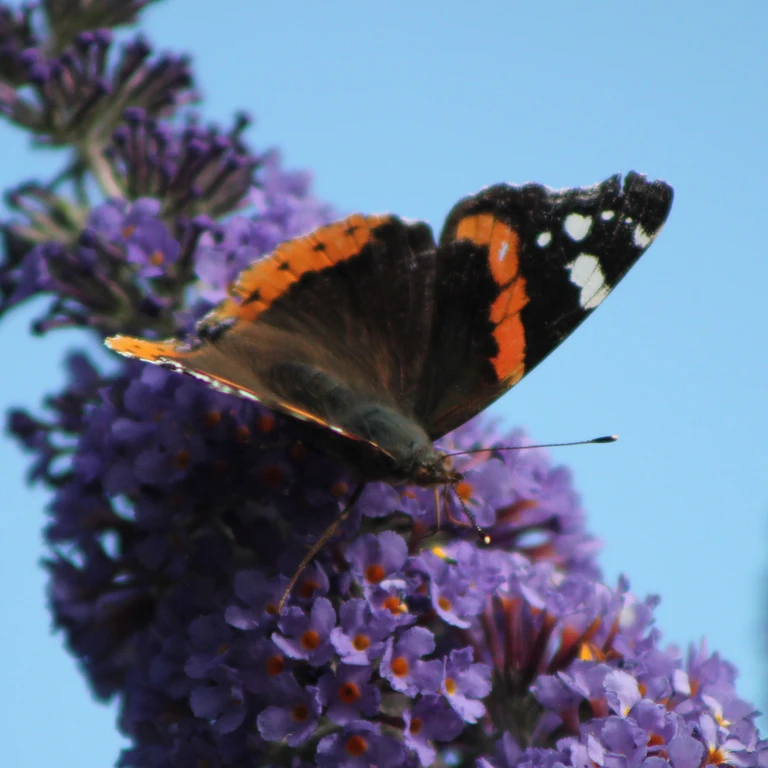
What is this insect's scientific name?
Vanessa atalanta
